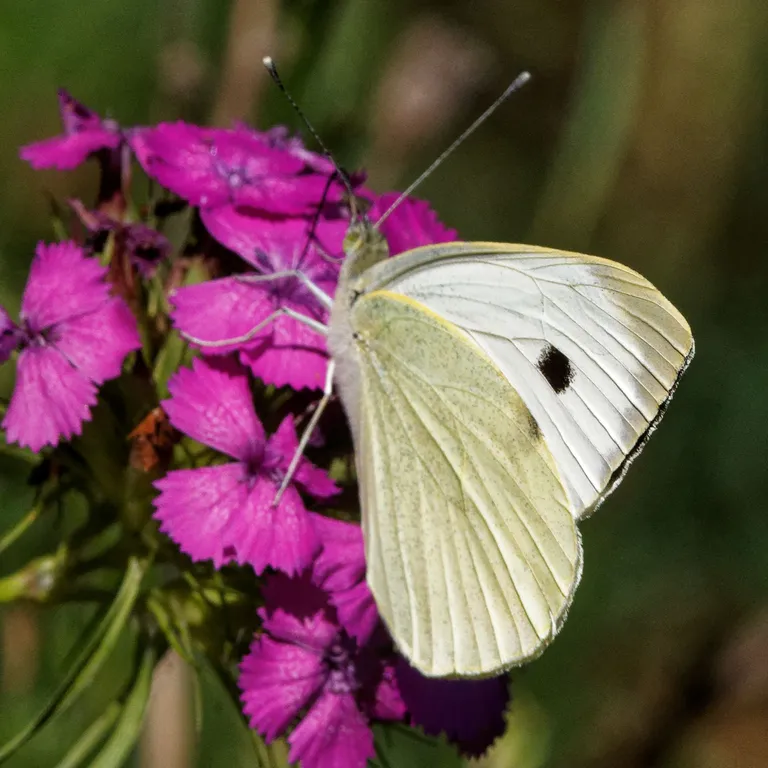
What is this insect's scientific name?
Pieris brassicae
